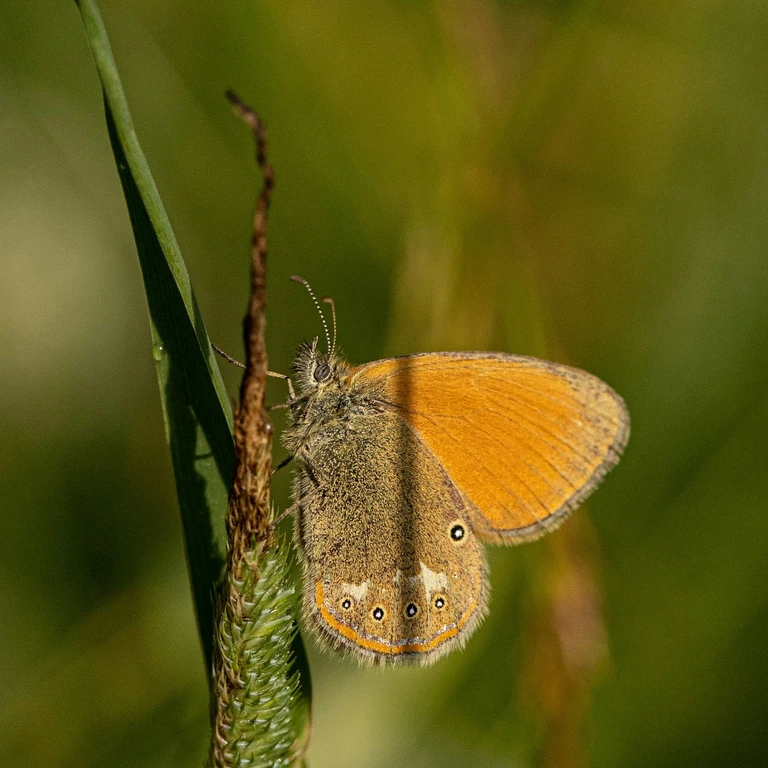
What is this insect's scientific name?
Coenonympha glycerion (also Coenonympha iphis)
